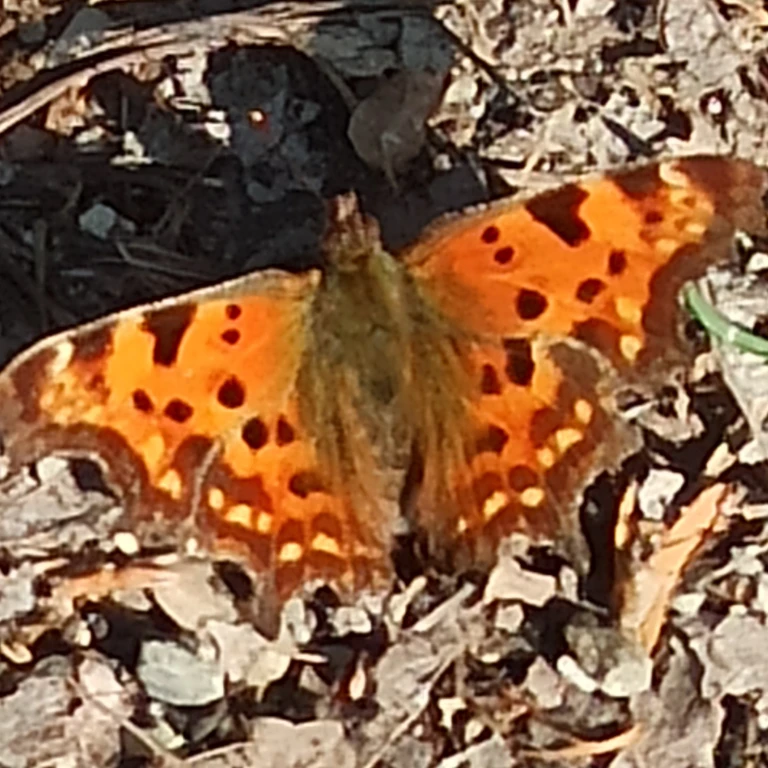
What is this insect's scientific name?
Polygonia c-album
